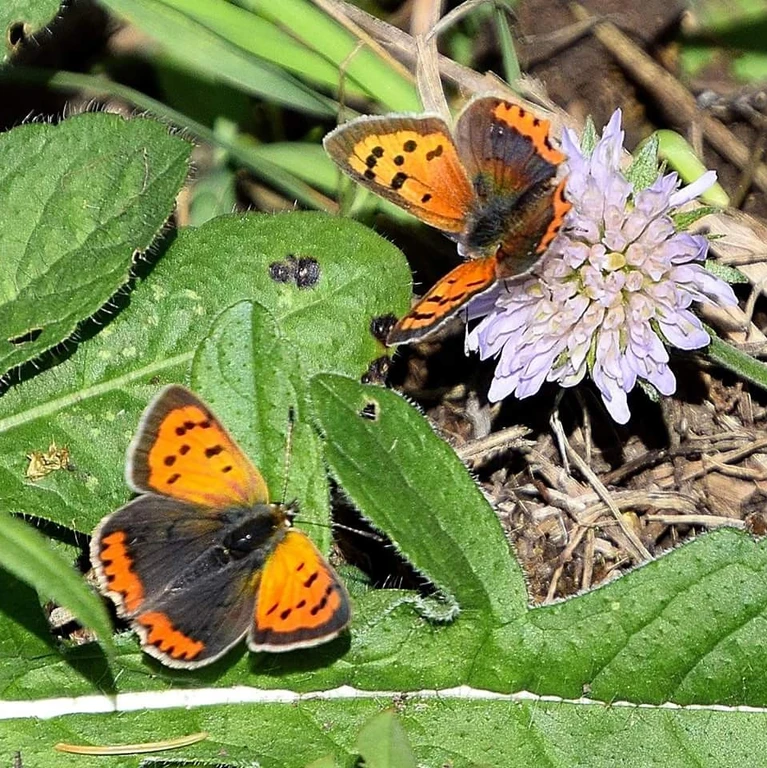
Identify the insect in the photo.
Lycaena phlaeas
